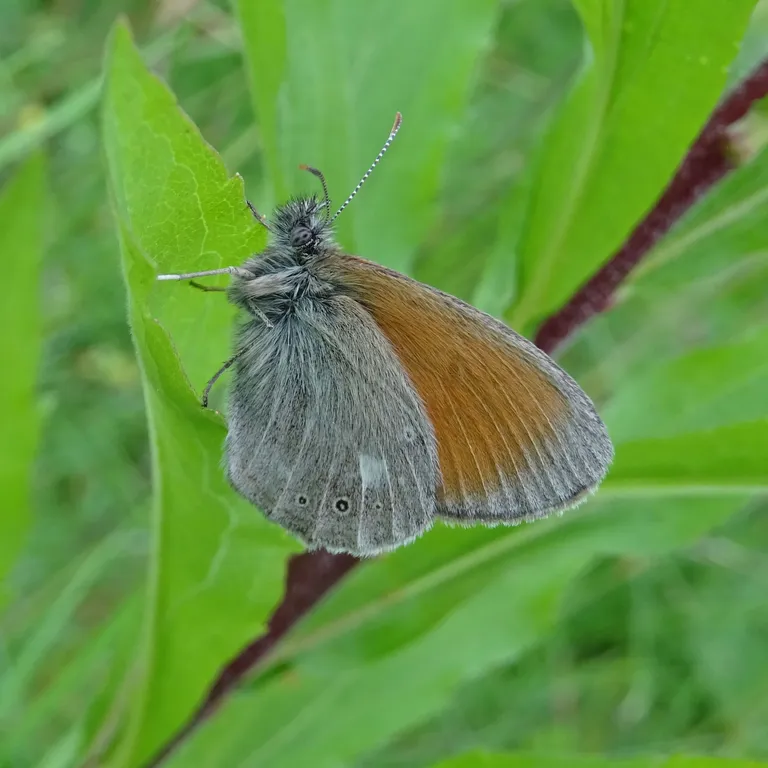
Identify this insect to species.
Coenonympha glycerion (also Coenonympha iphis)
